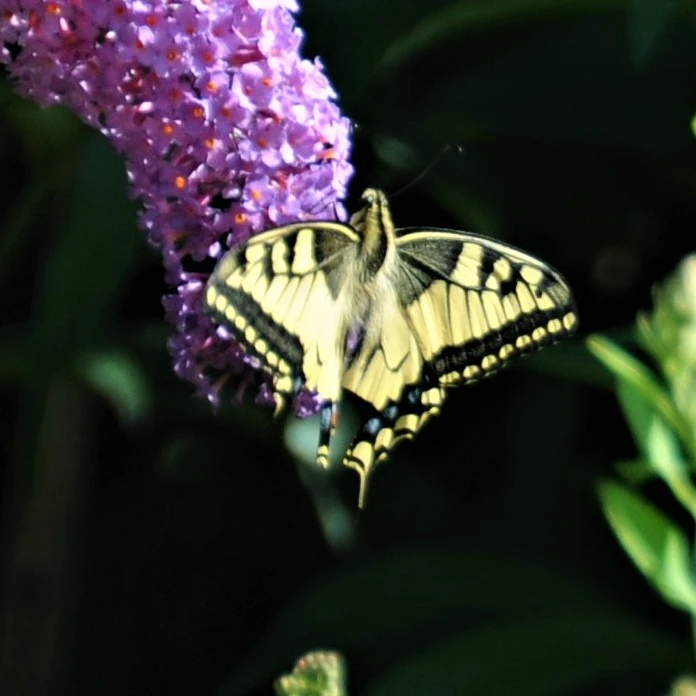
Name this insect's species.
Papilio machaon
